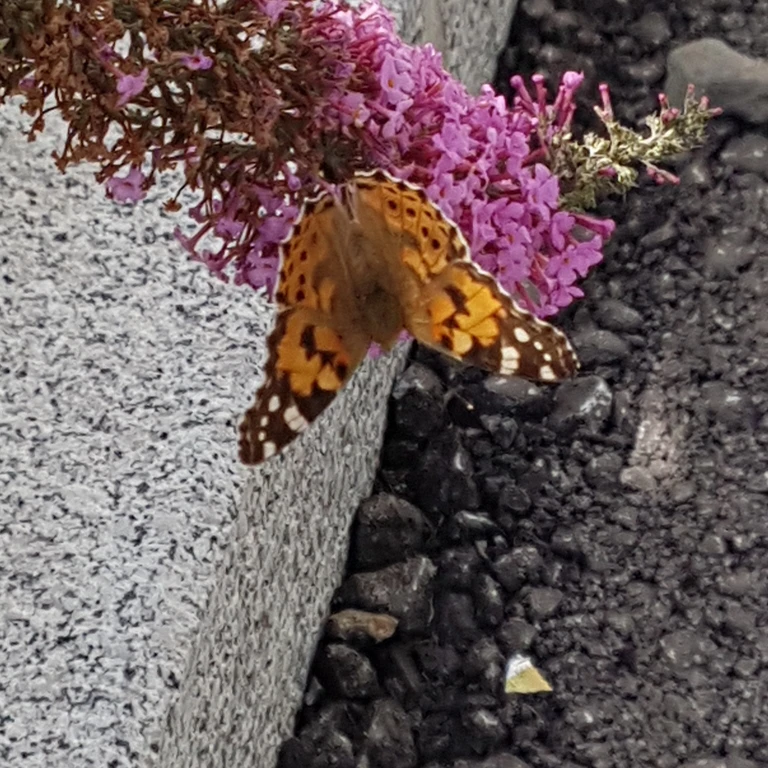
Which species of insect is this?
Vanessa cardui
